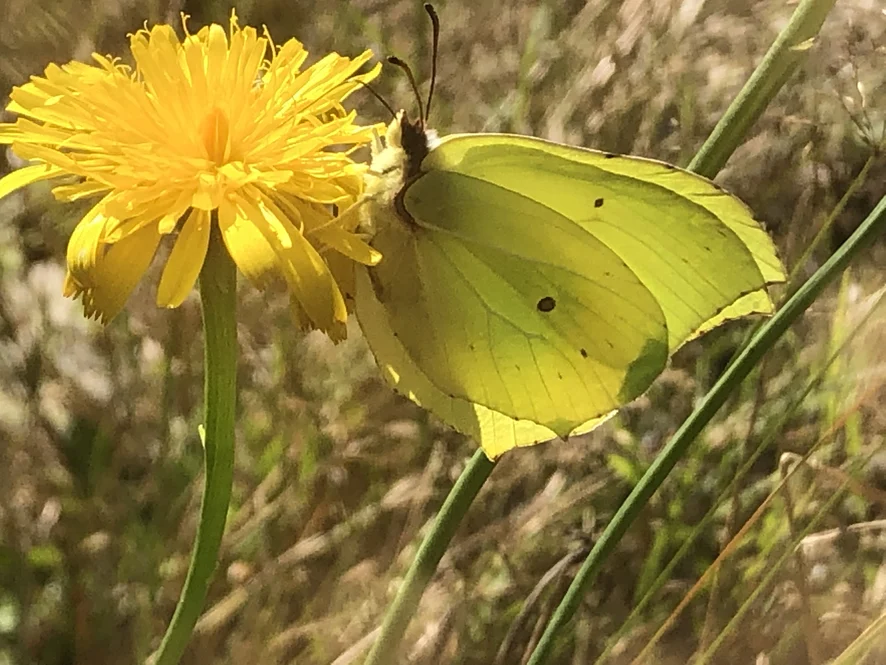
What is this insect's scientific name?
Gonepteryx rhamni
